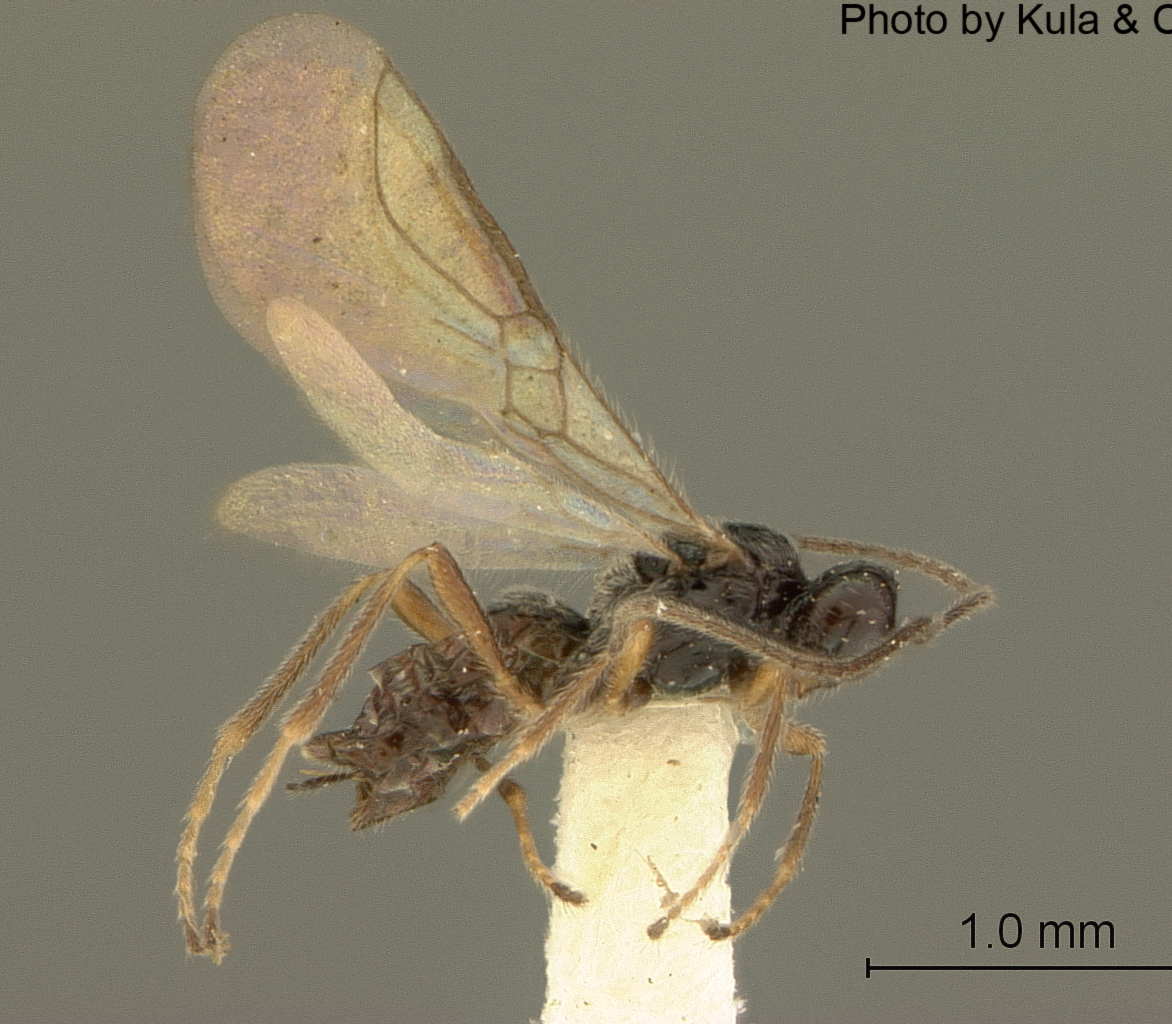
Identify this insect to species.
Gyrocampa alaskensis
